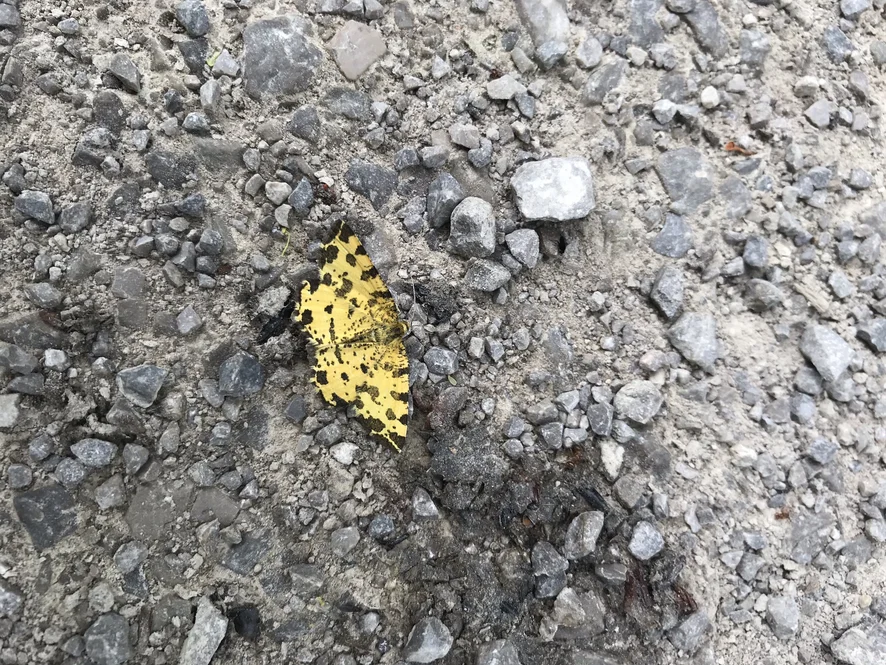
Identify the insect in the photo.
Pseudopanthera macularia
